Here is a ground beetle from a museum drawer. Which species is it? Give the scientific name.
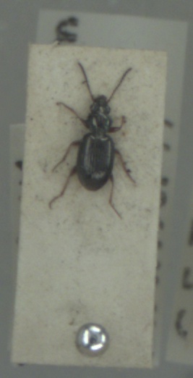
Bembidion lampros
